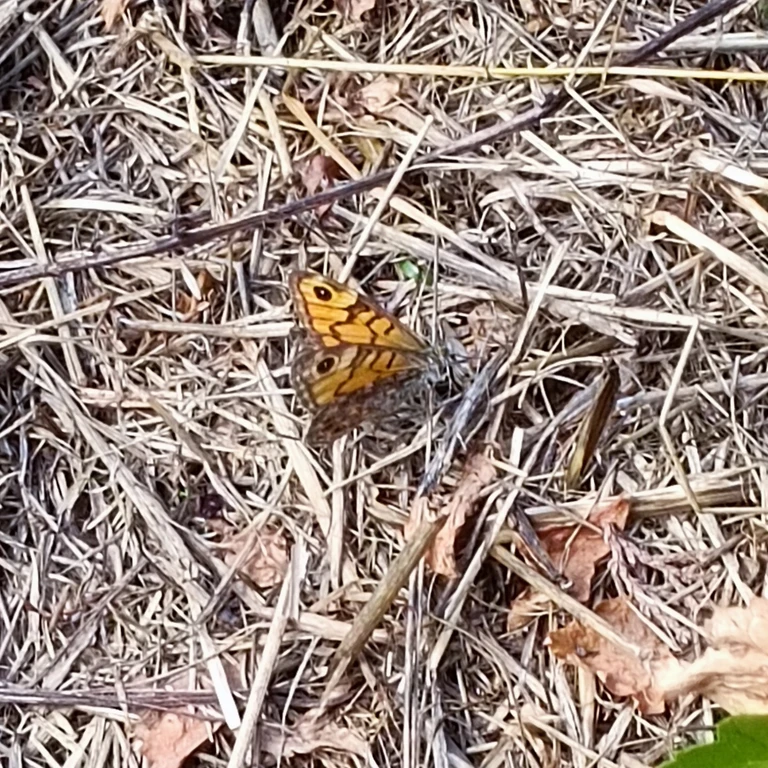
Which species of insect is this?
Lasiommata megera (also Pararge megera)
